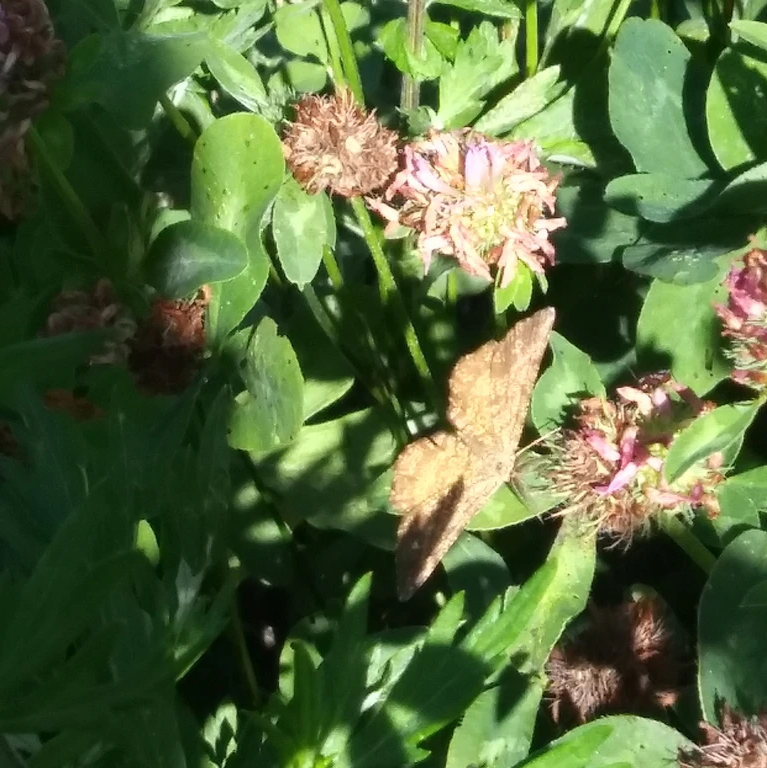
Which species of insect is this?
Ematurga atomaria
